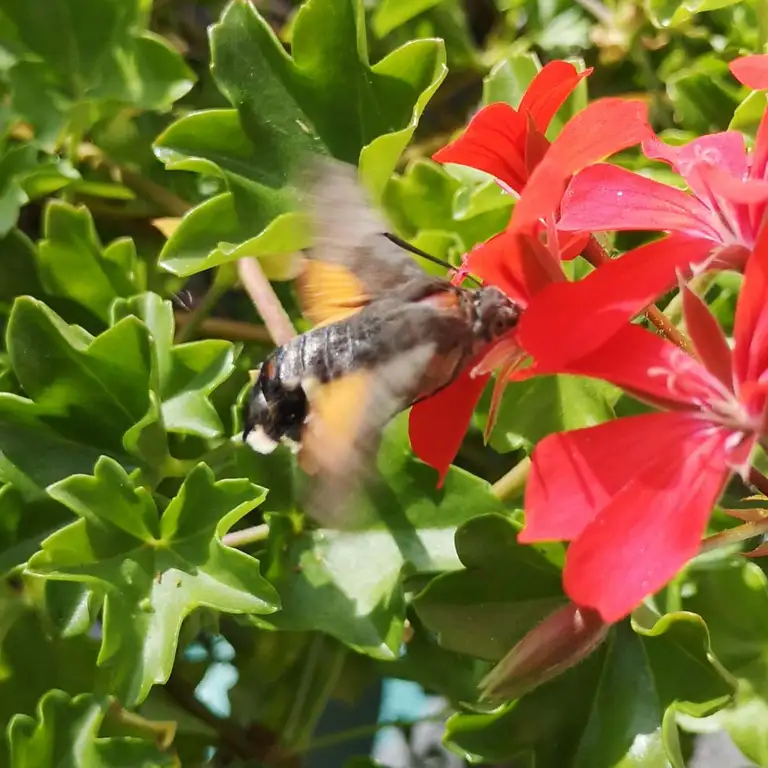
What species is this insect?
Macroglossum stellatarum
